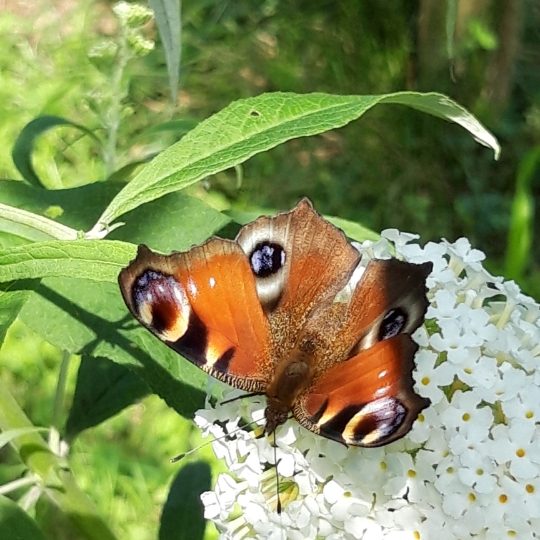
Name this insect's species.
Aglais io
